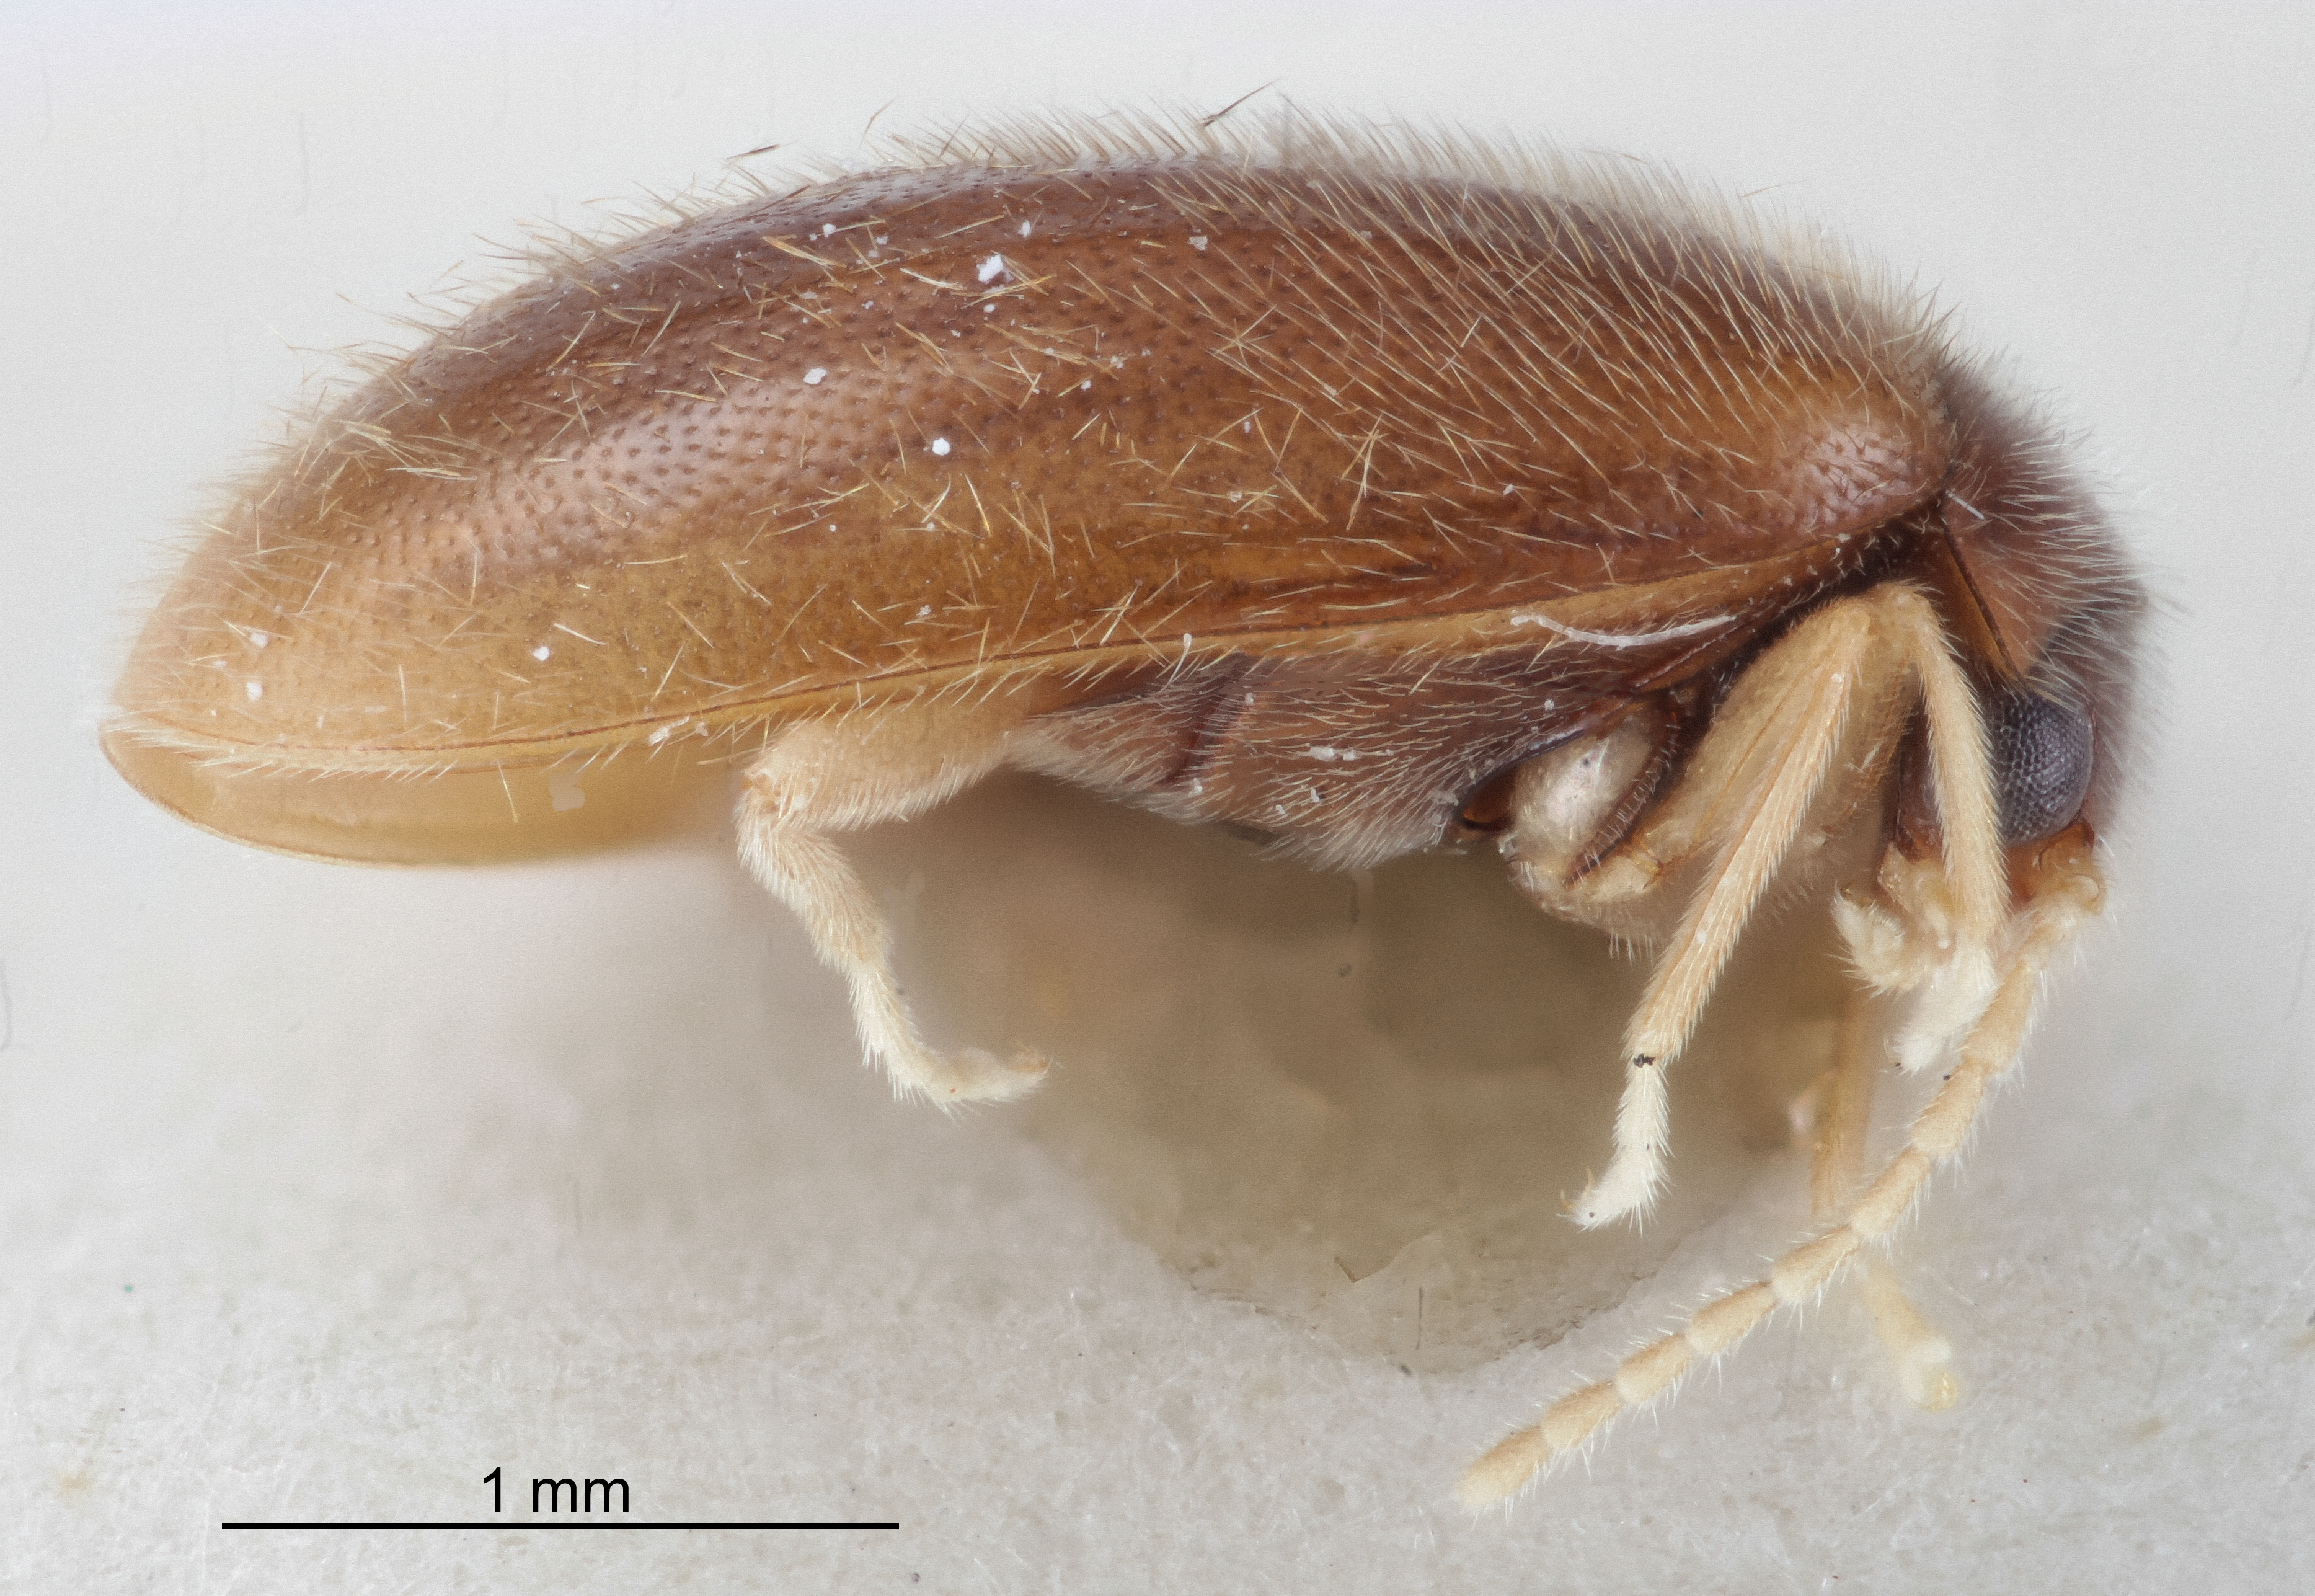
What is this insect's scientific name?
Herthania cherokee
